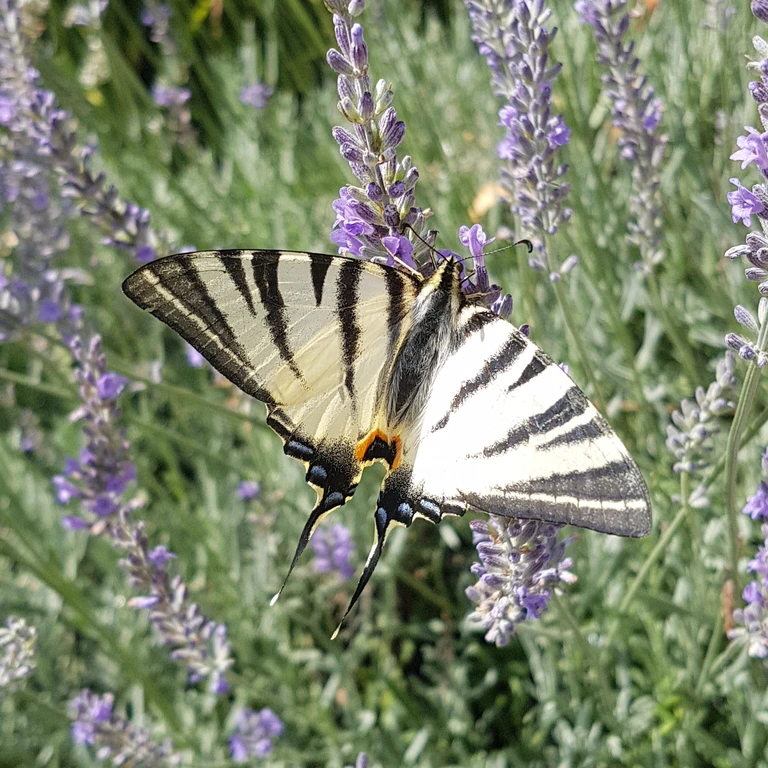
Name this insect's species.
Iphiclides podalirius
